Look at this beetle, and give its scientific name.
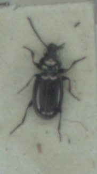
Bembidion properans
